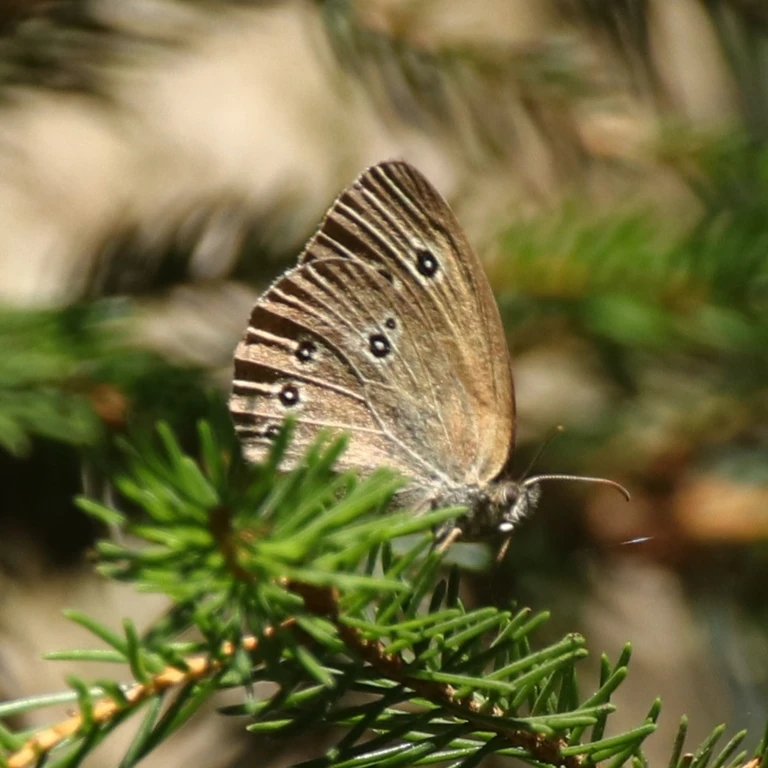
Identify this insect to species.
Aphantopus hyperantus
